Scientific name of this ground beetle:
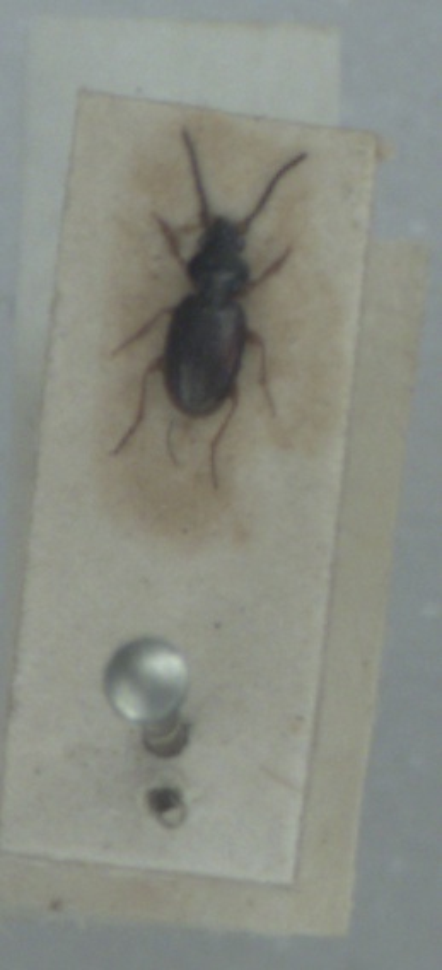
Bembidion mannerheimii
